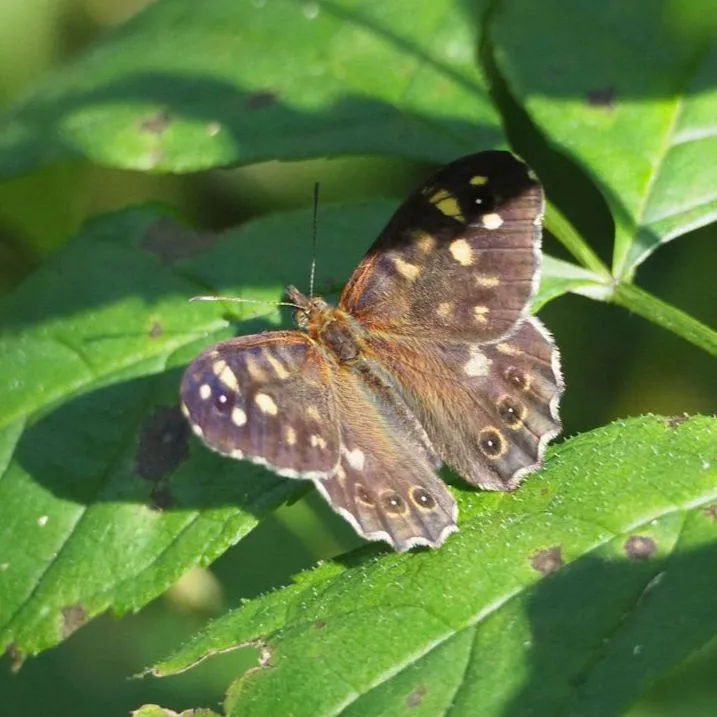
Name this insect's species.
Pararge aegeria
